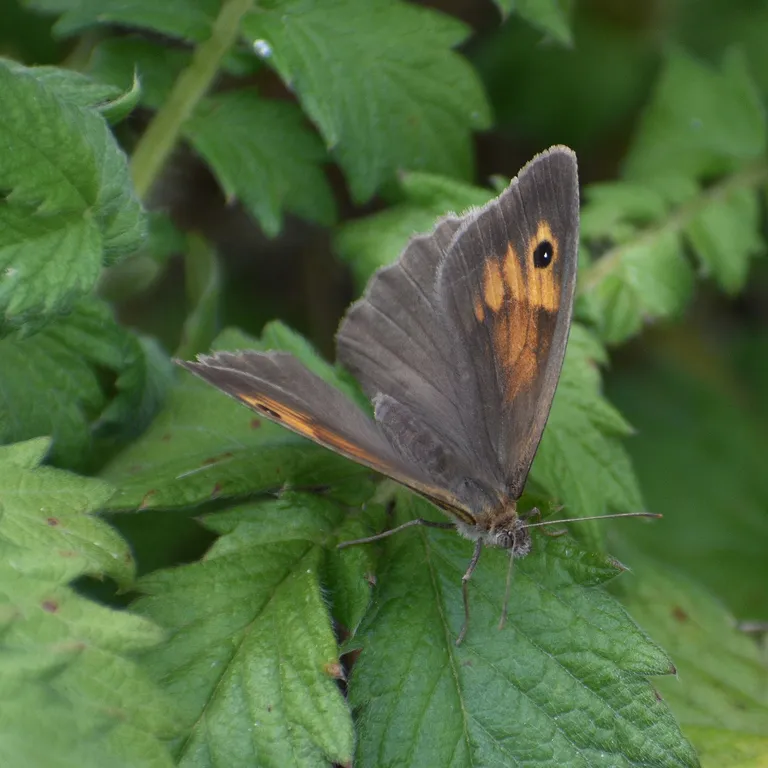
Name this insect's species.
Maniola jurtina
